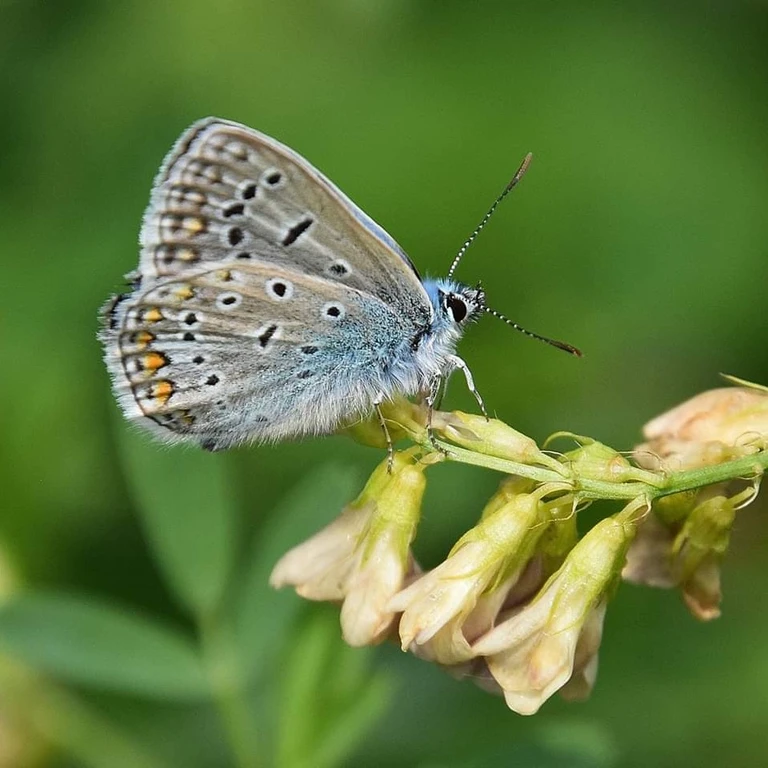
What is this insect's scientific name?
Polyommatus icarus
